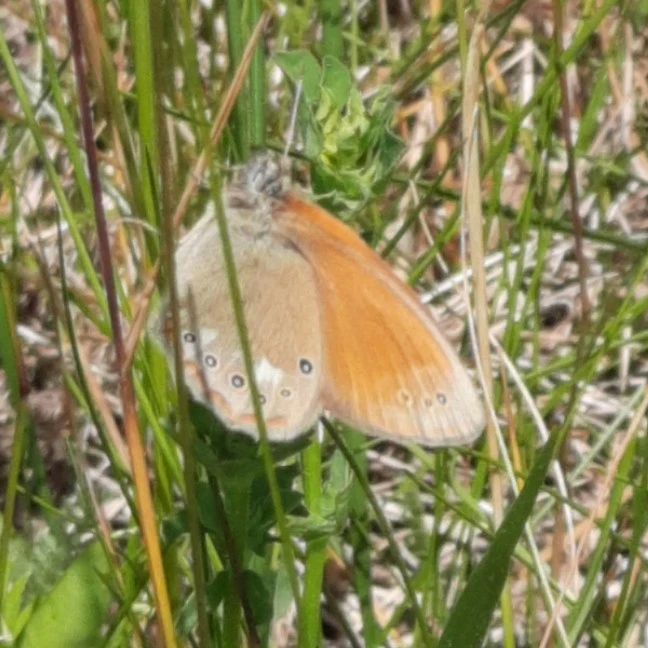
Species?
Coenonympha glycerion (also Coenonympha iphis)
